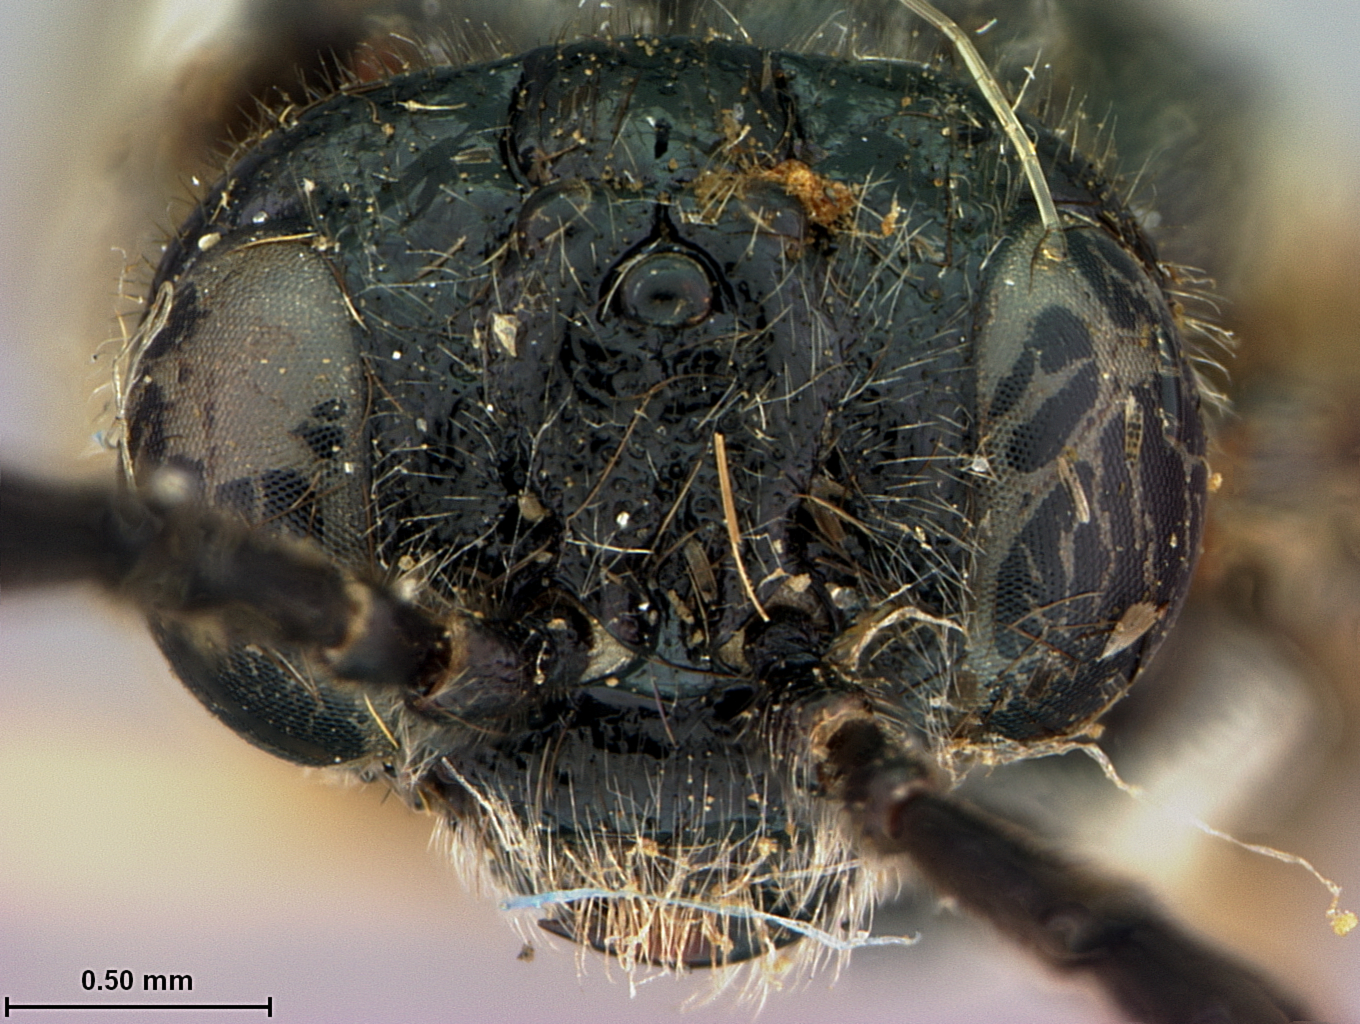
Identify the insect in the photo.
Monophadnoides crassicornis
